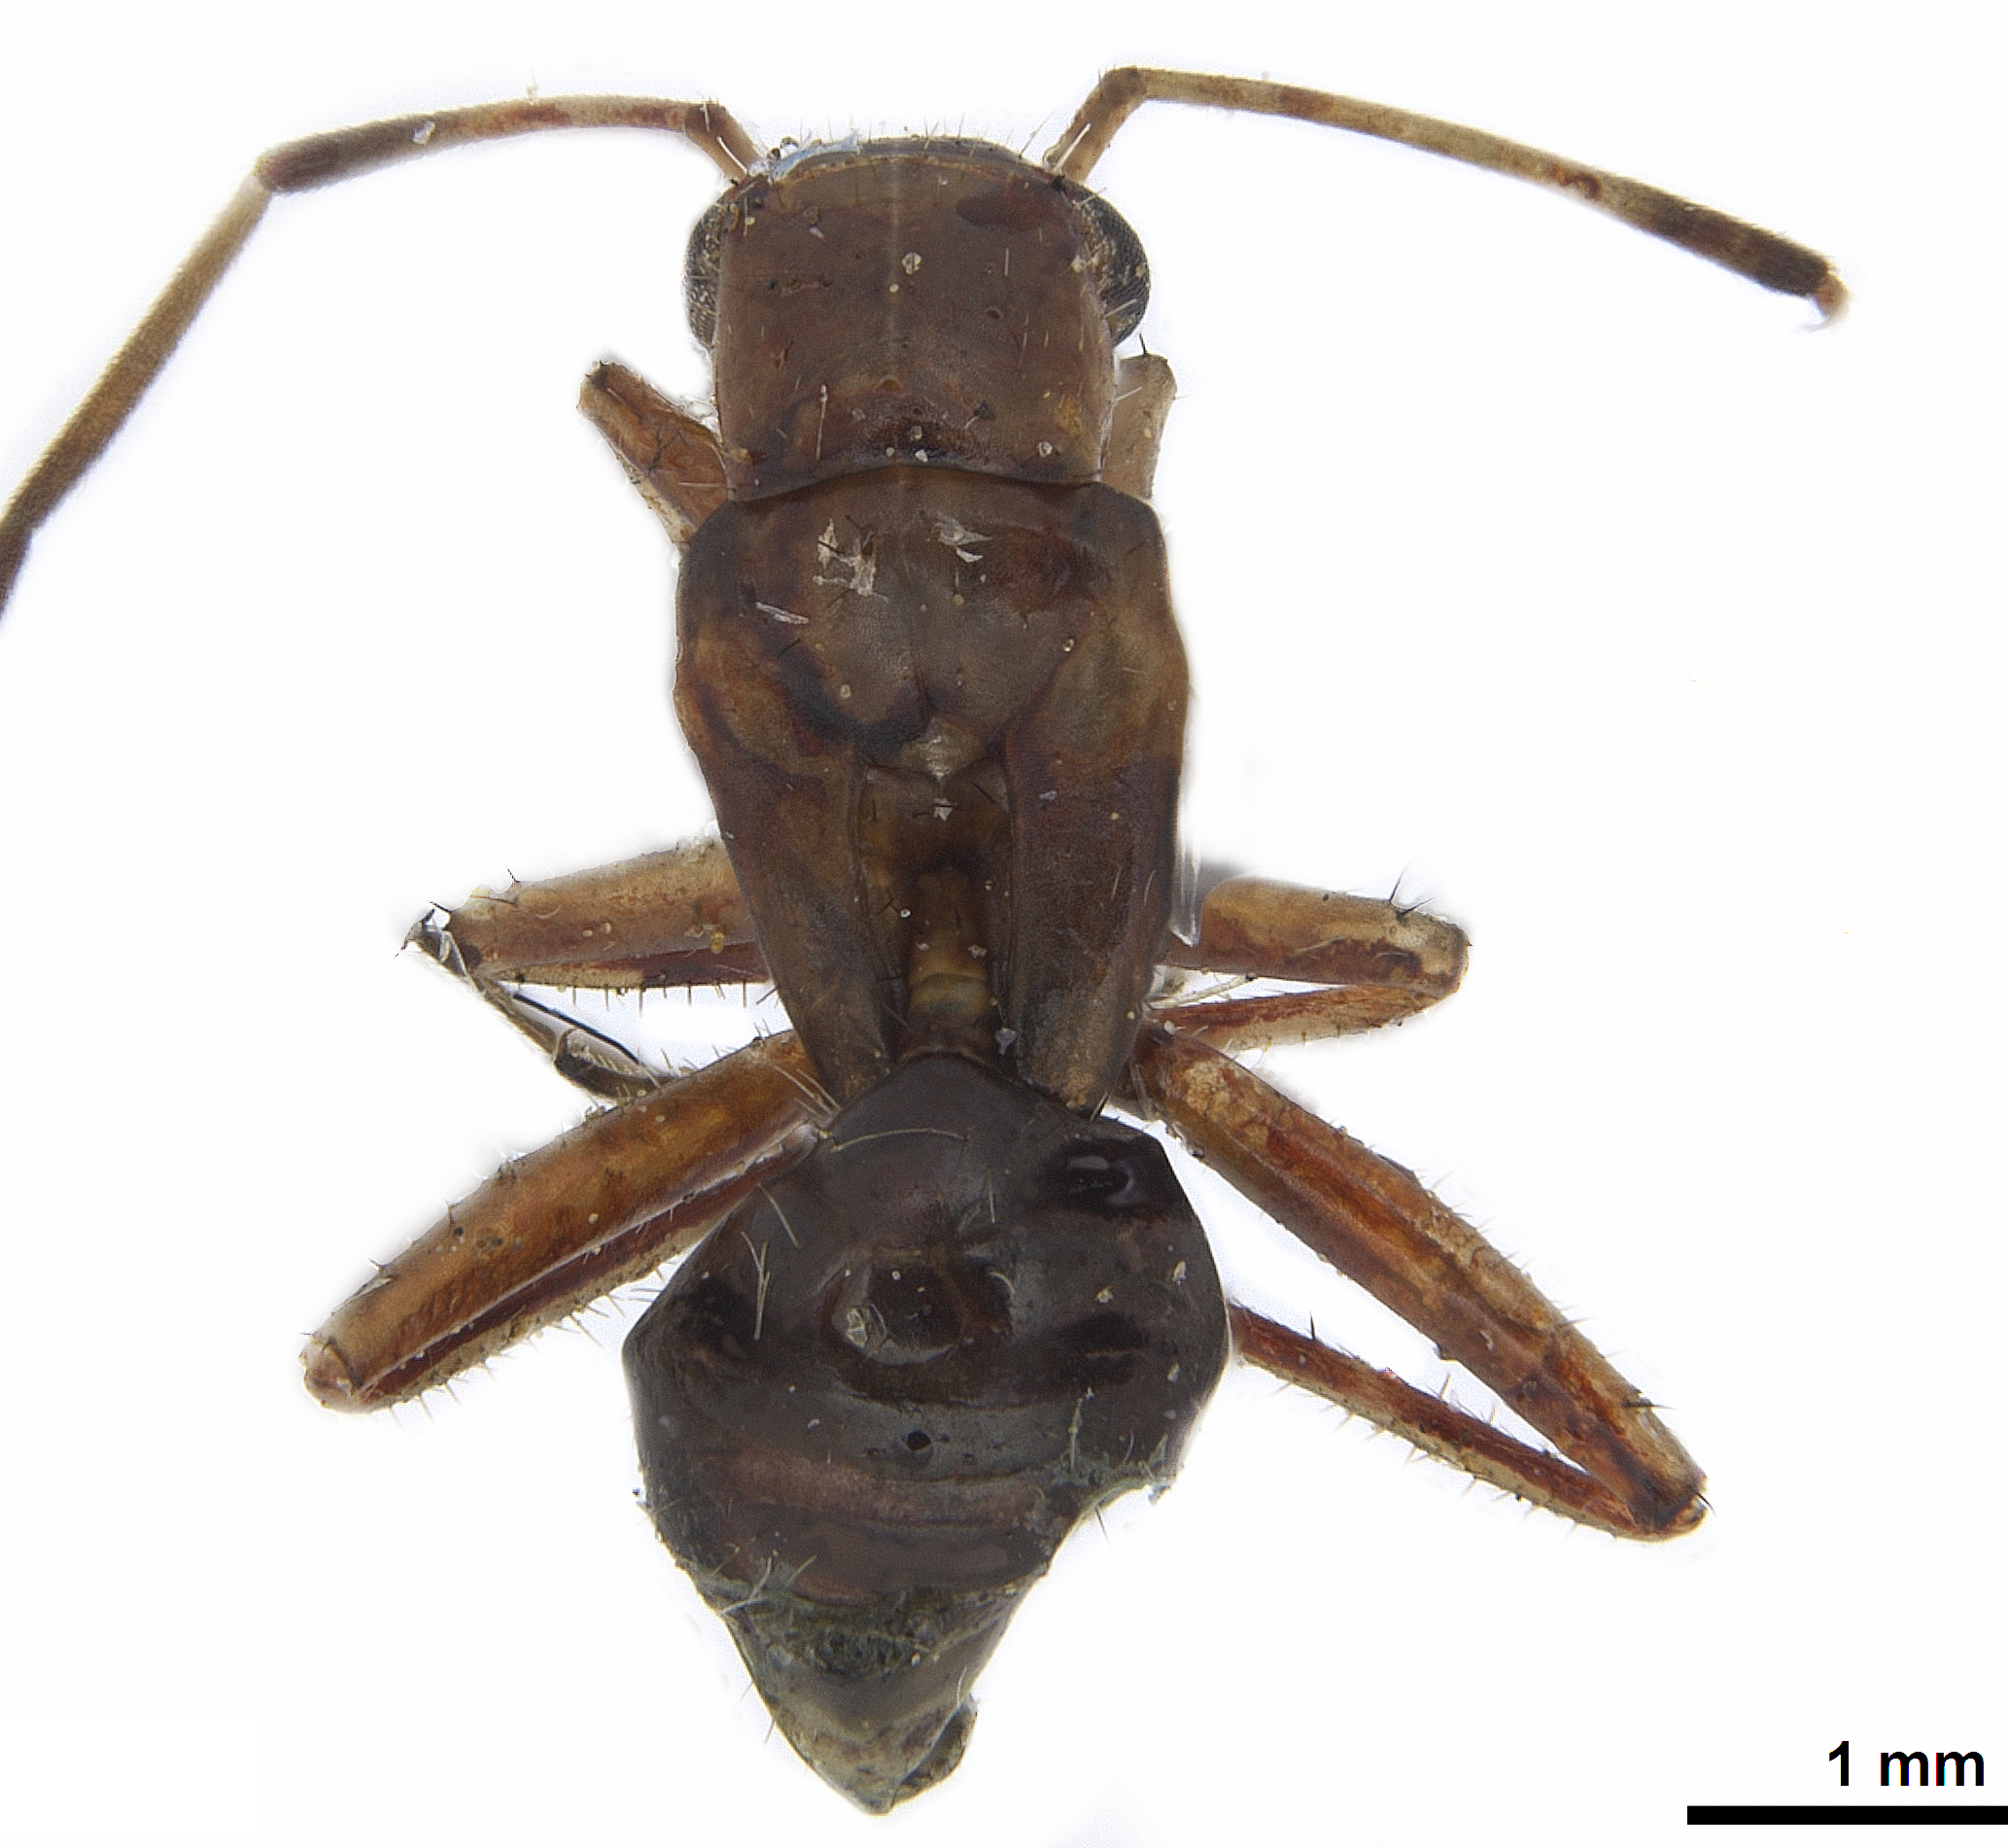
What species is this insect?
Barberiella formicoides
